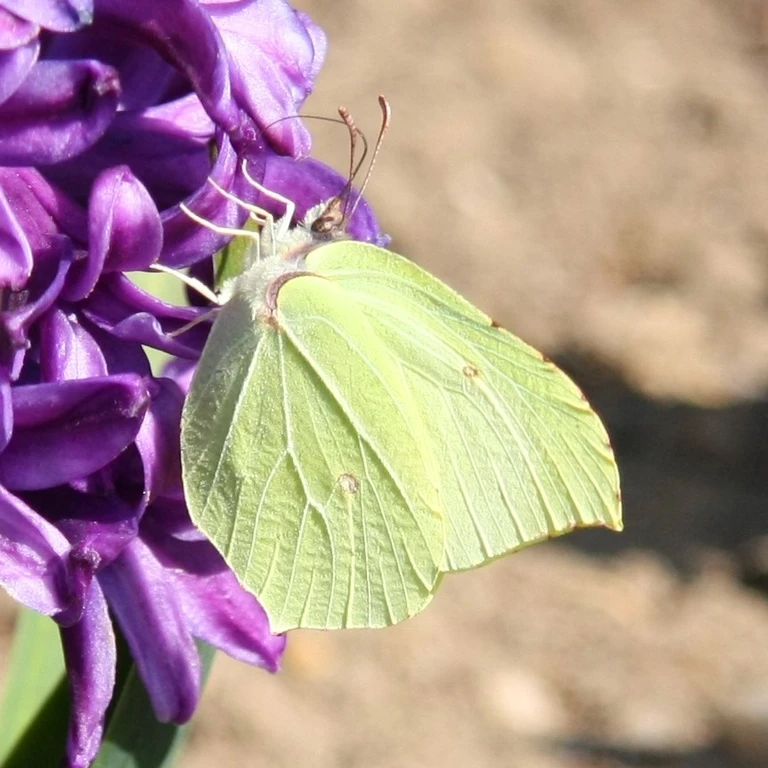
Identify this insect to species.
Gonepteryx rhamni
